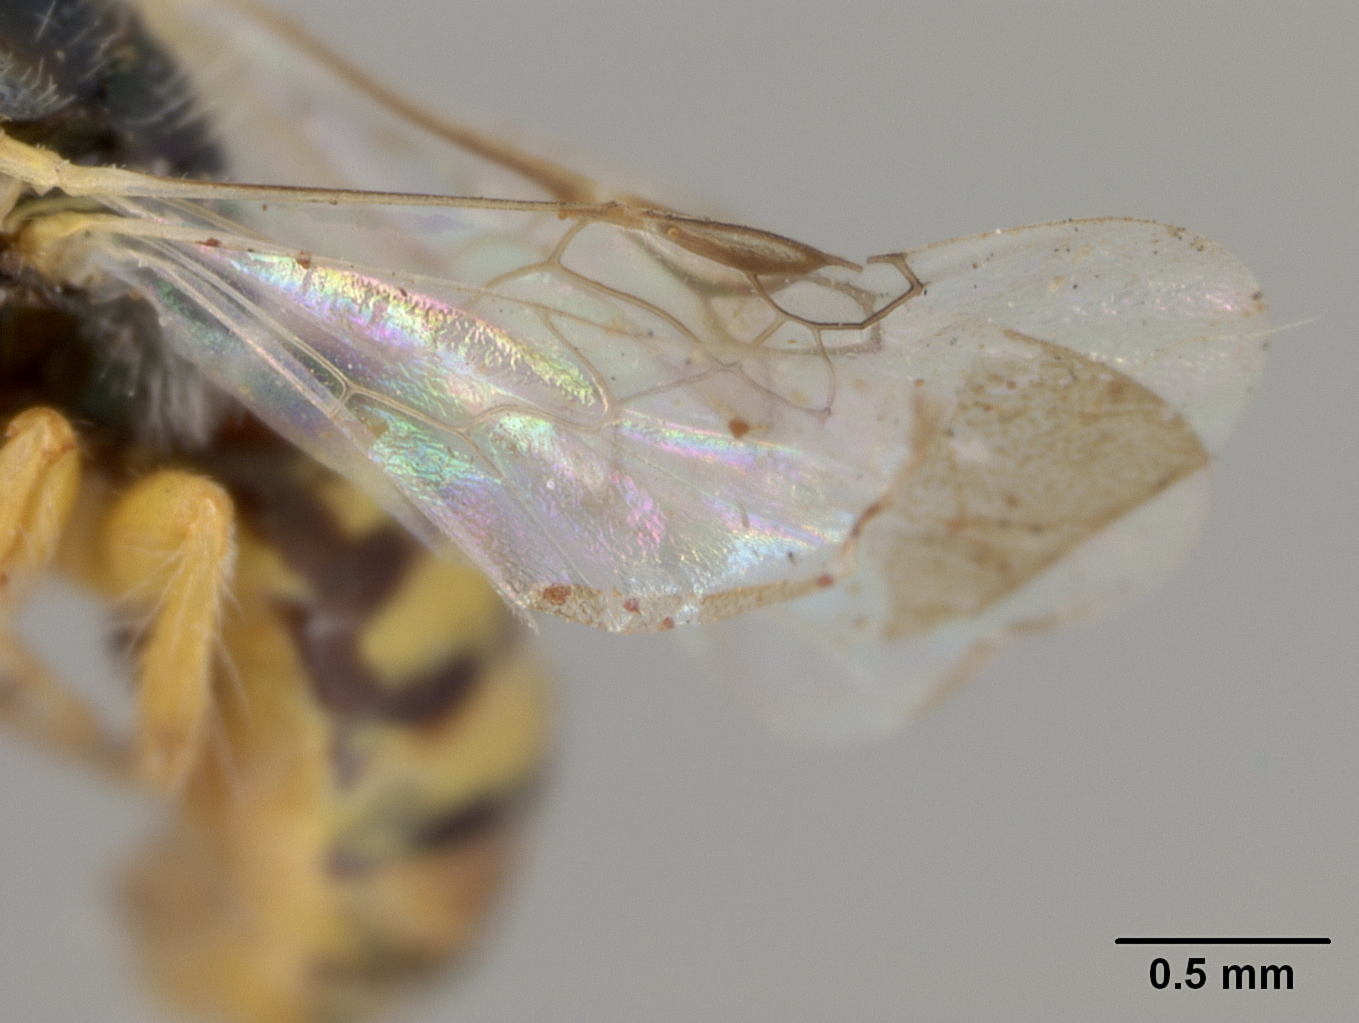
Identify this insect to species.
Perdita flavipes
